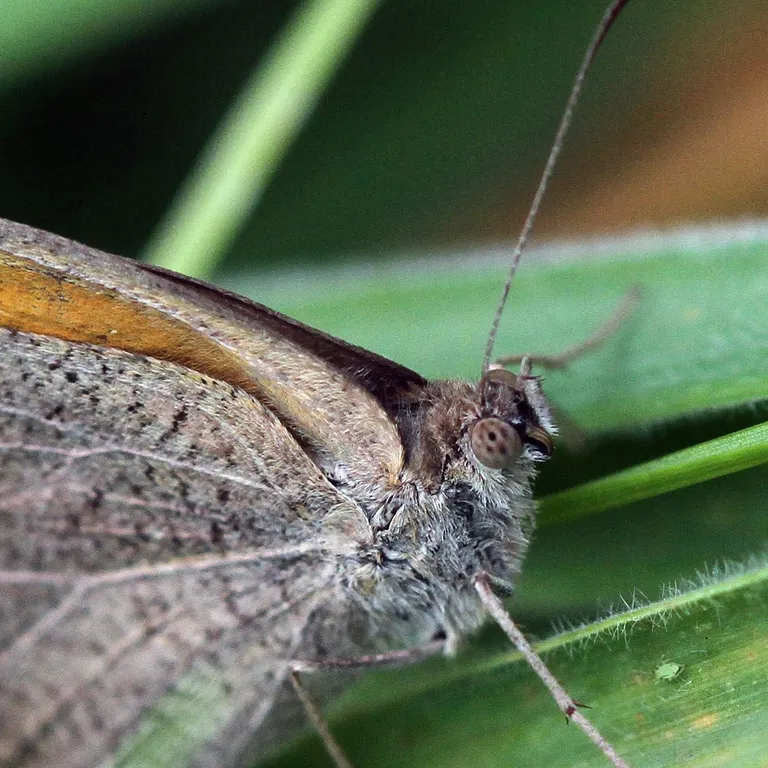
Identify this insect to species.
Maniola jurtina
